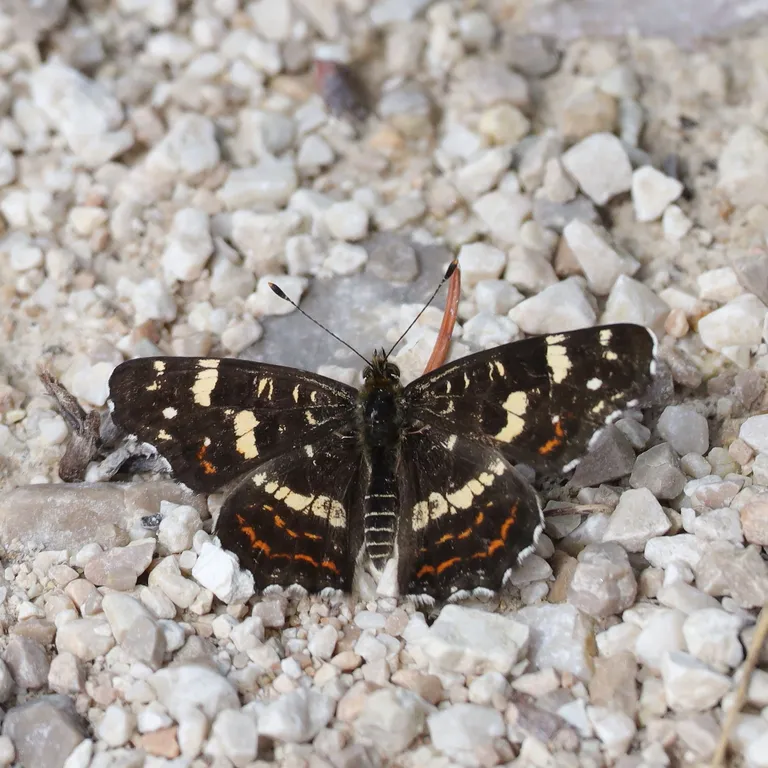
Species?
Araschnia levana
